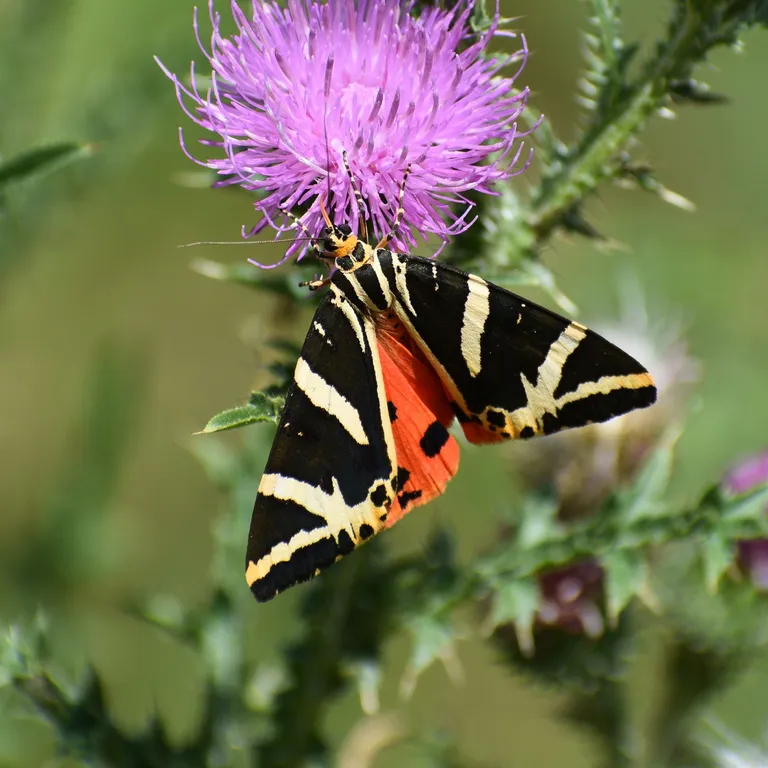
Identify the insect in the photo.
Euplagia quadripunctaria
